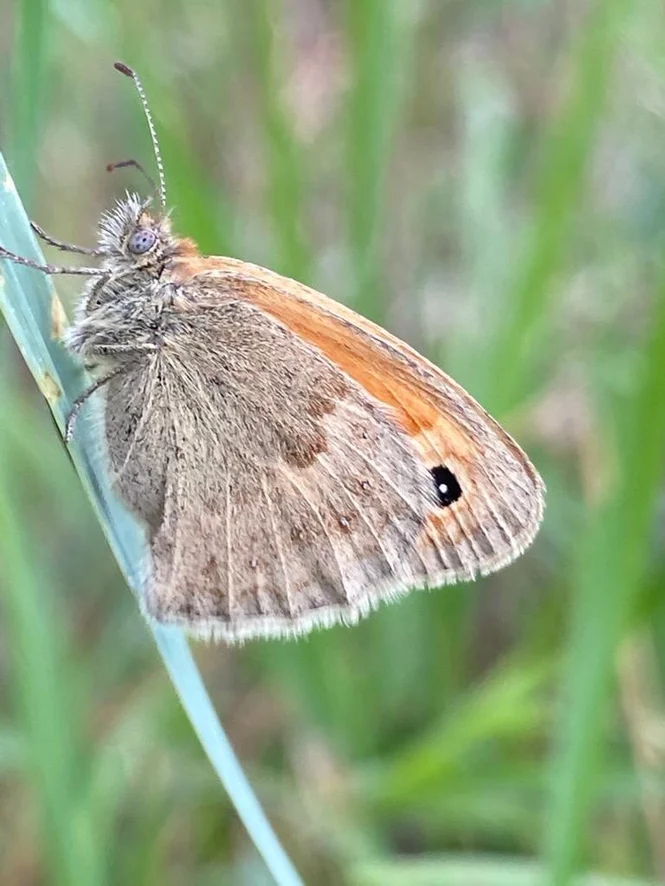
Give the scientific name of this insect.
Coenonympha pamphilus
